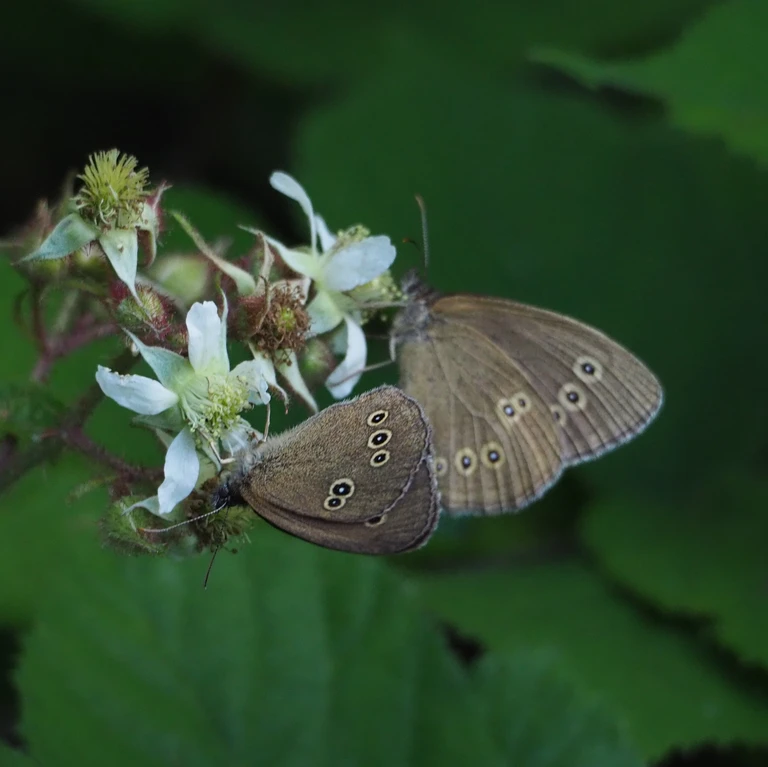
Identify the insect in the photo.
Aphantopus hyperantus
